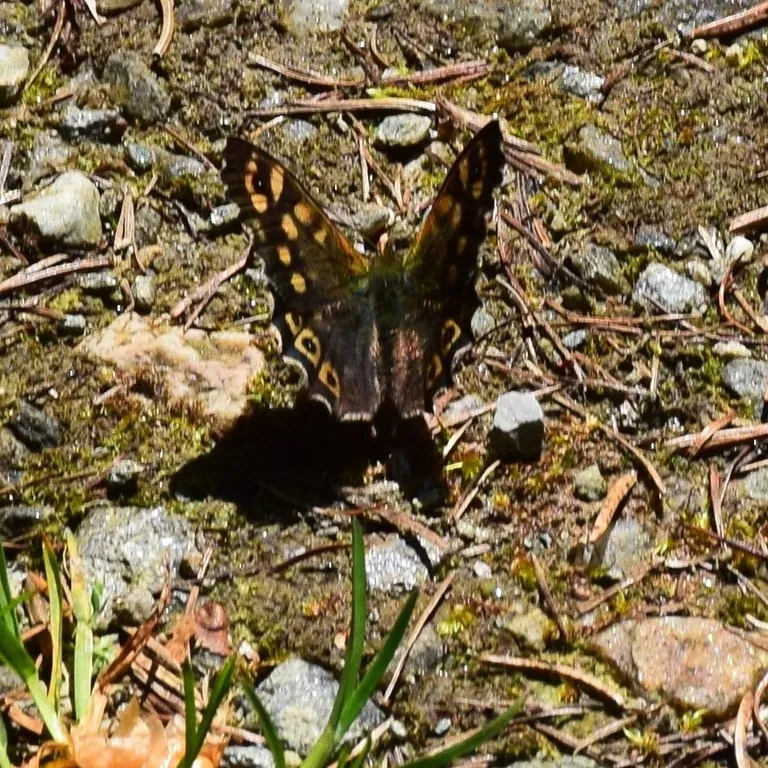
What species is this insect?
Pararge aegeria
